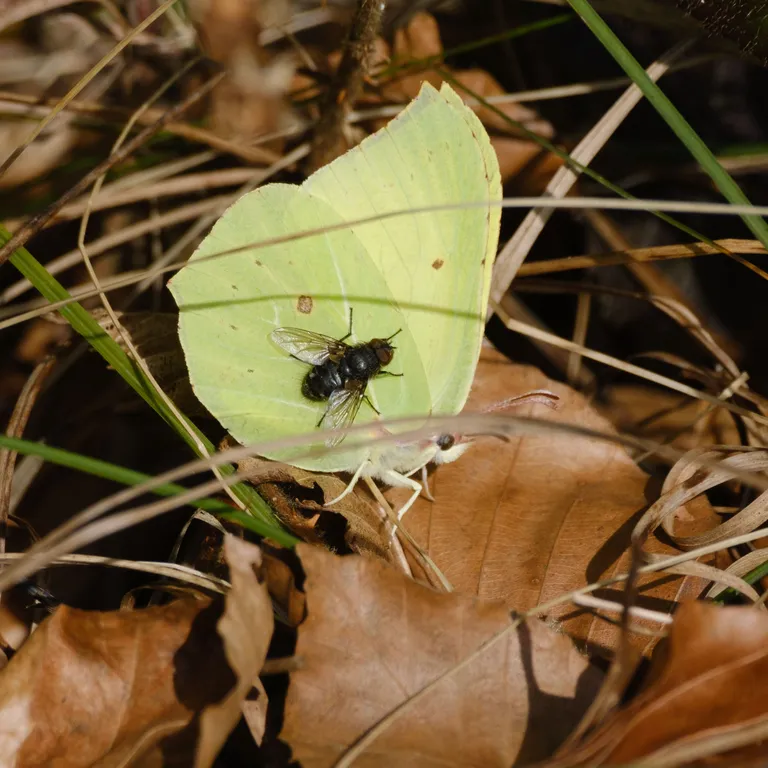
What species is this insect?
Gonepteryx rhamni
